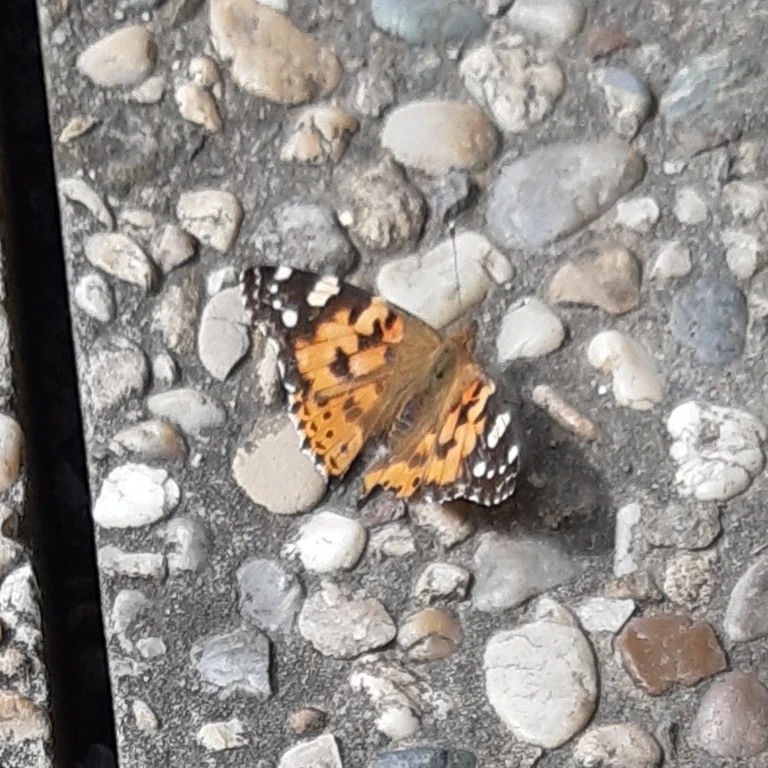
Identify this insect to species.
Vanessa cardui
